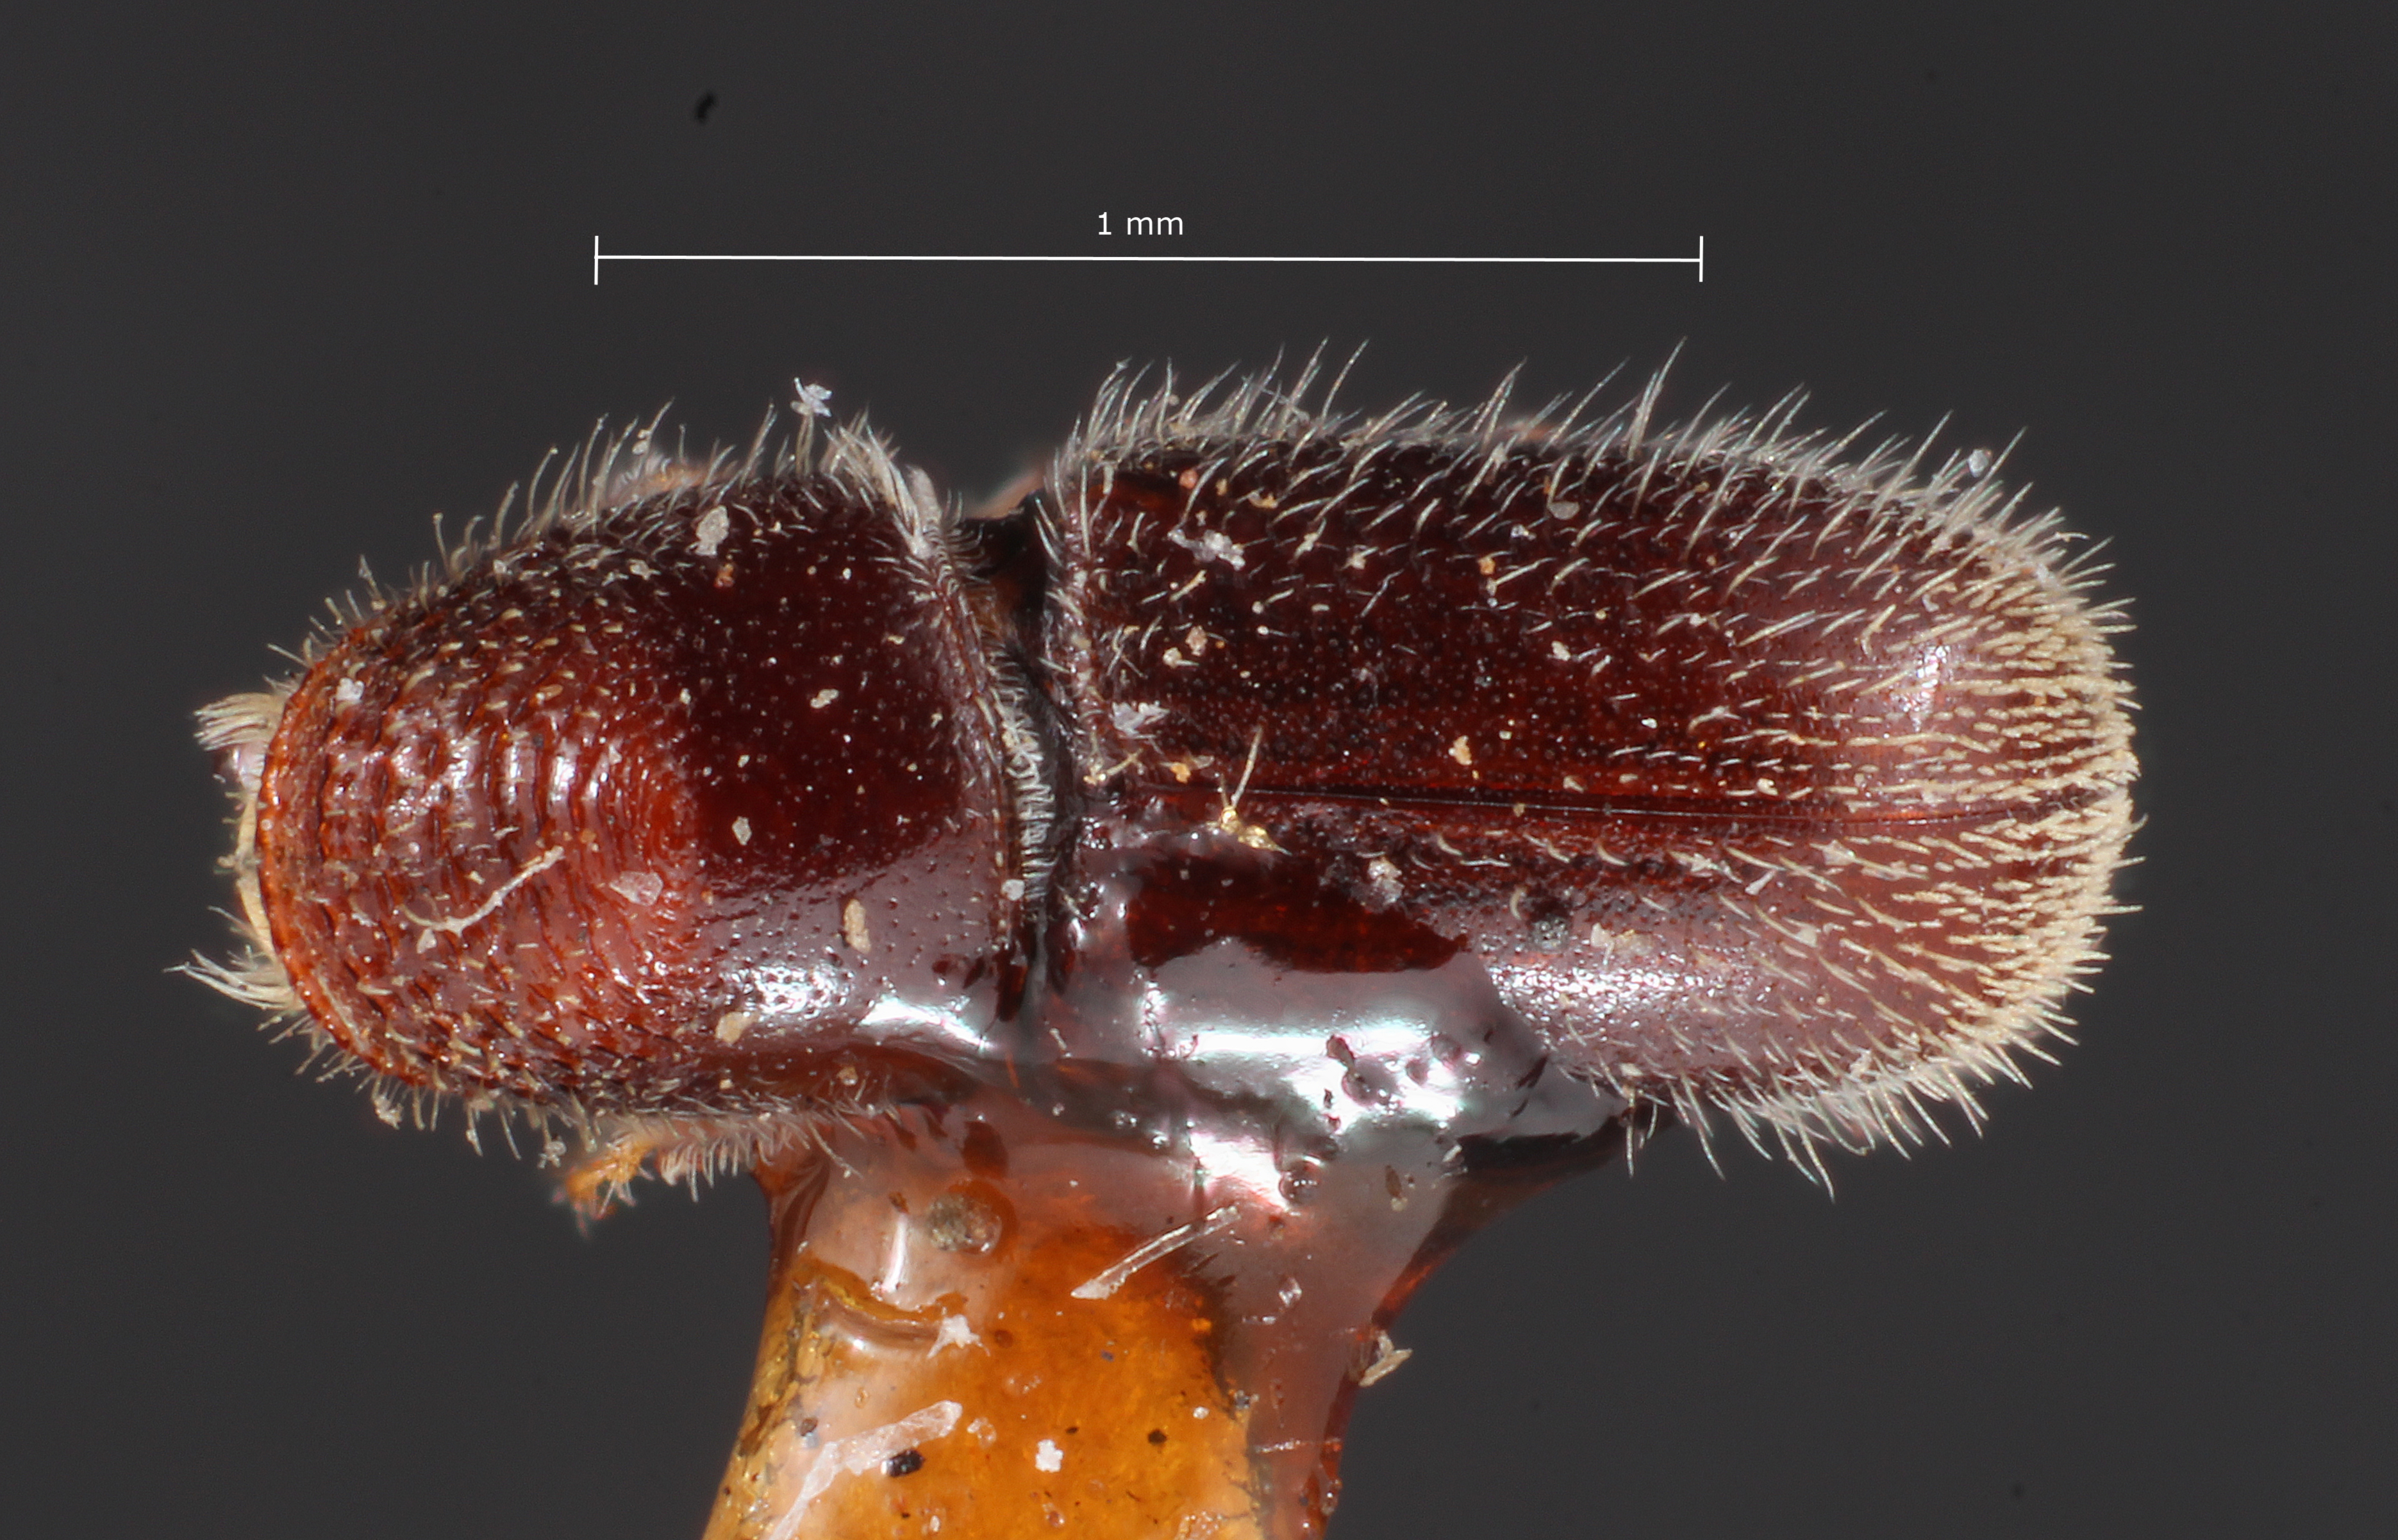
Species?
Pseudopityophthorus pubesens
